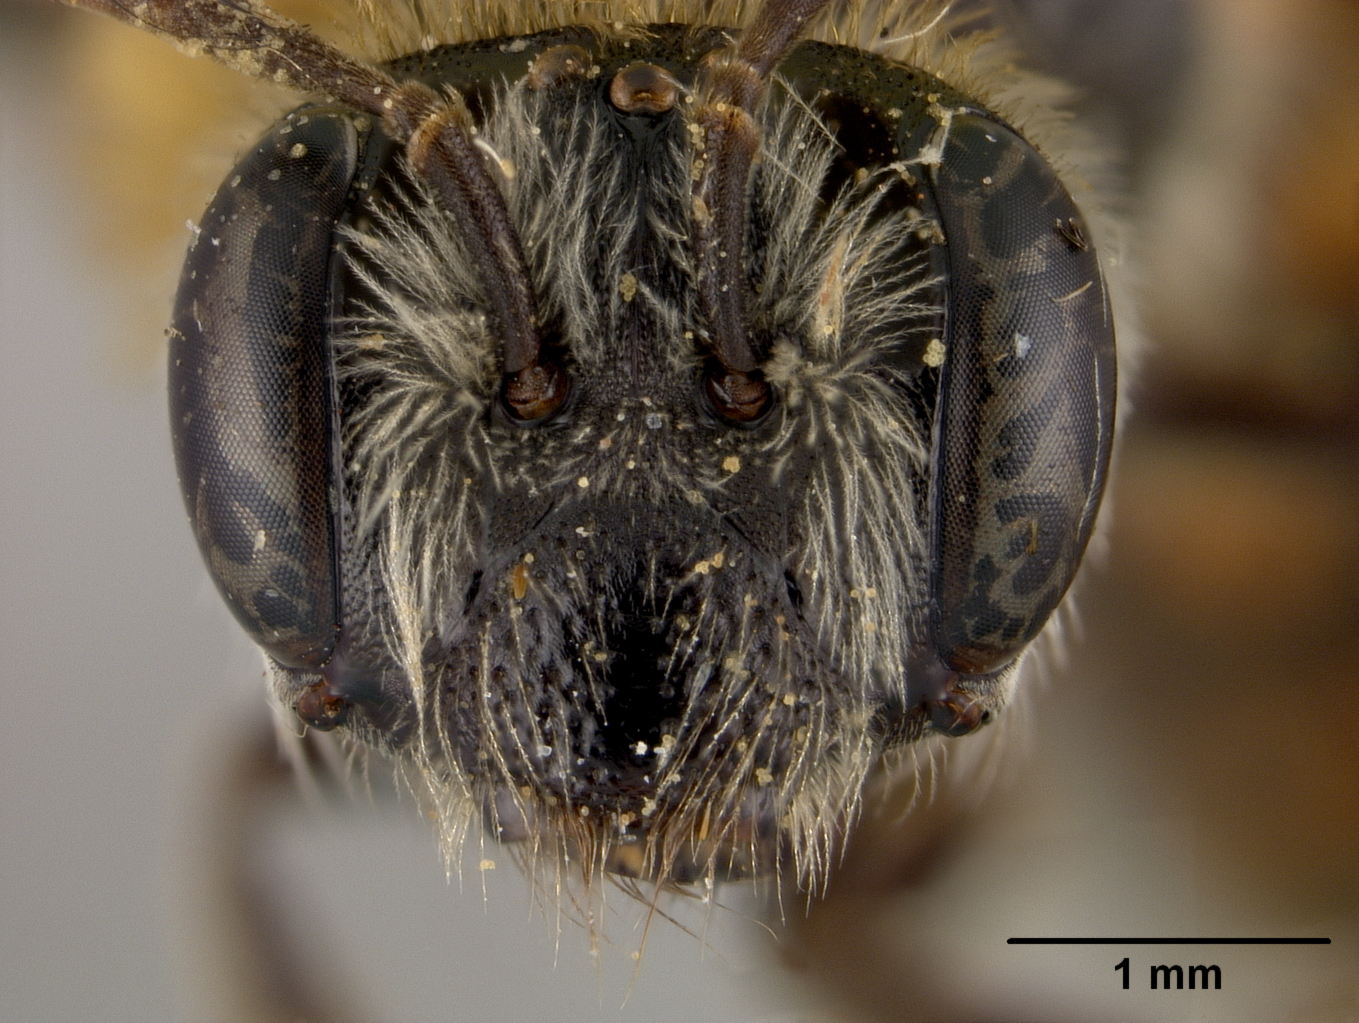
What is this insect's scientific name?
Andrena amarilla
